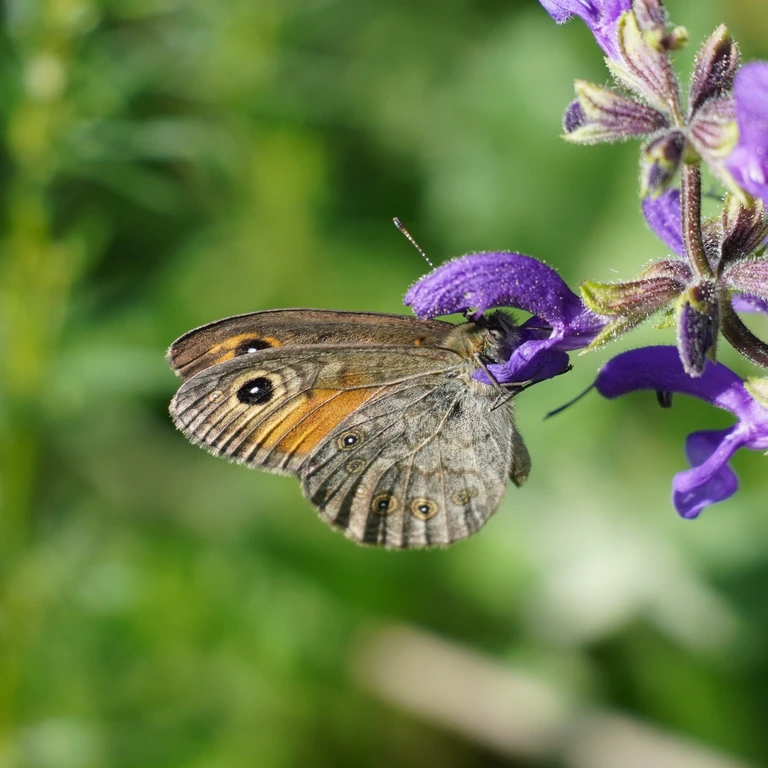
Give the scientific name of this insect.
Lasiommata maera (also Pararge maera)
